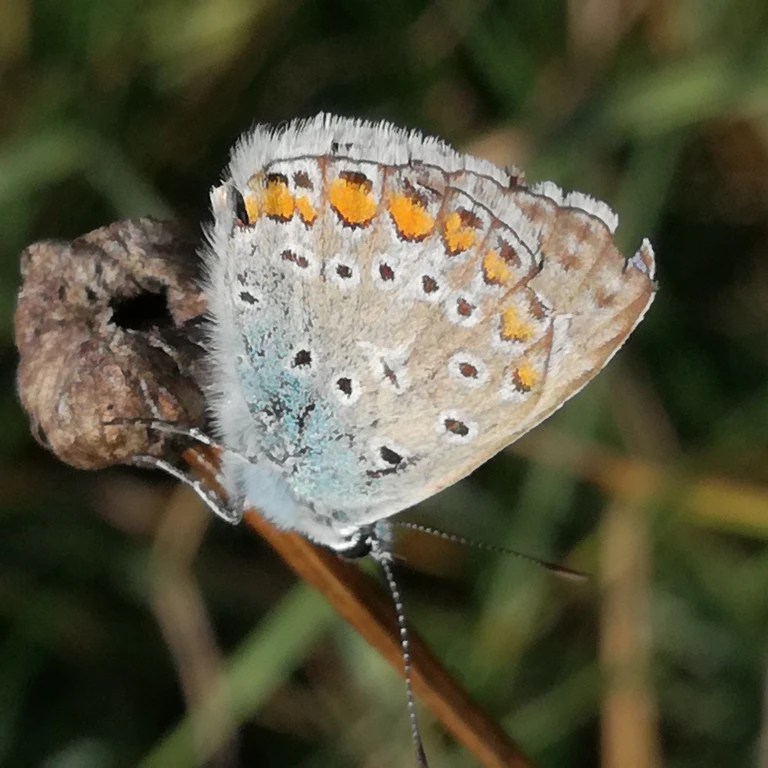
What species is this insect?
Polyommatus icarus
